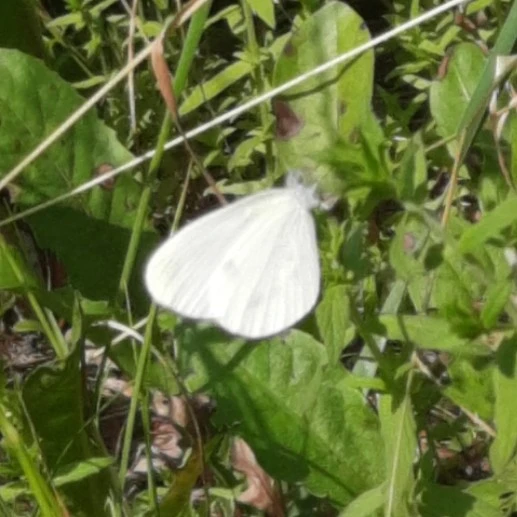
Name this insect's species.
Leptidea sinapis/juvernica
